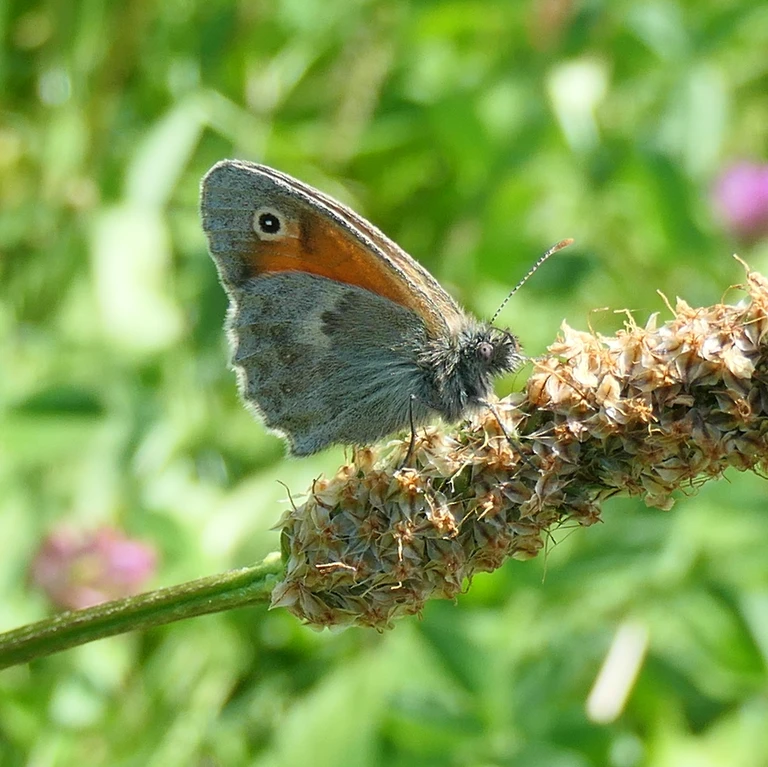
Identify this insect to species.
Coenonympha pamphilus
